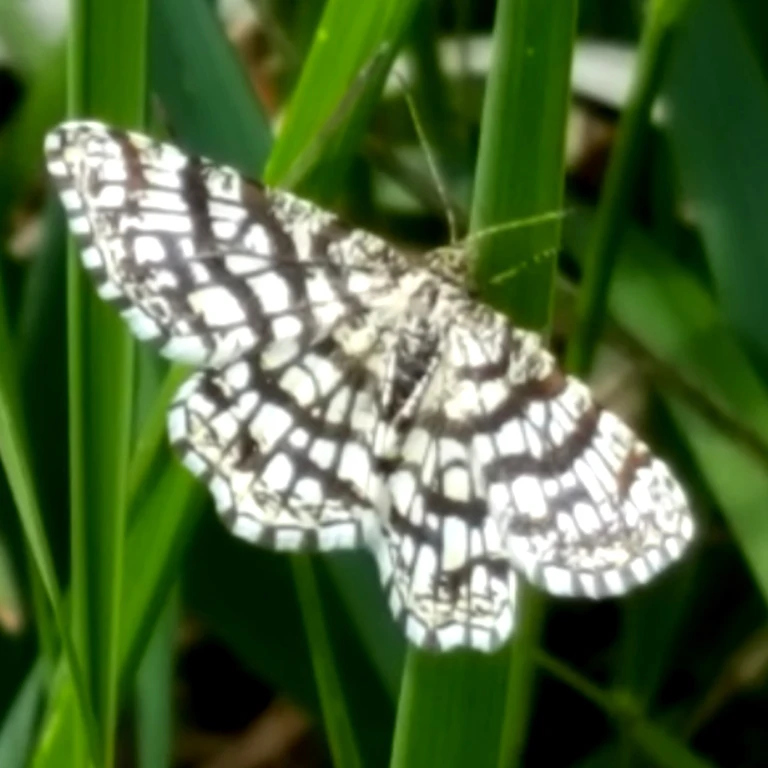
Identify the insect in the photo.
Chiasmia clathrata
